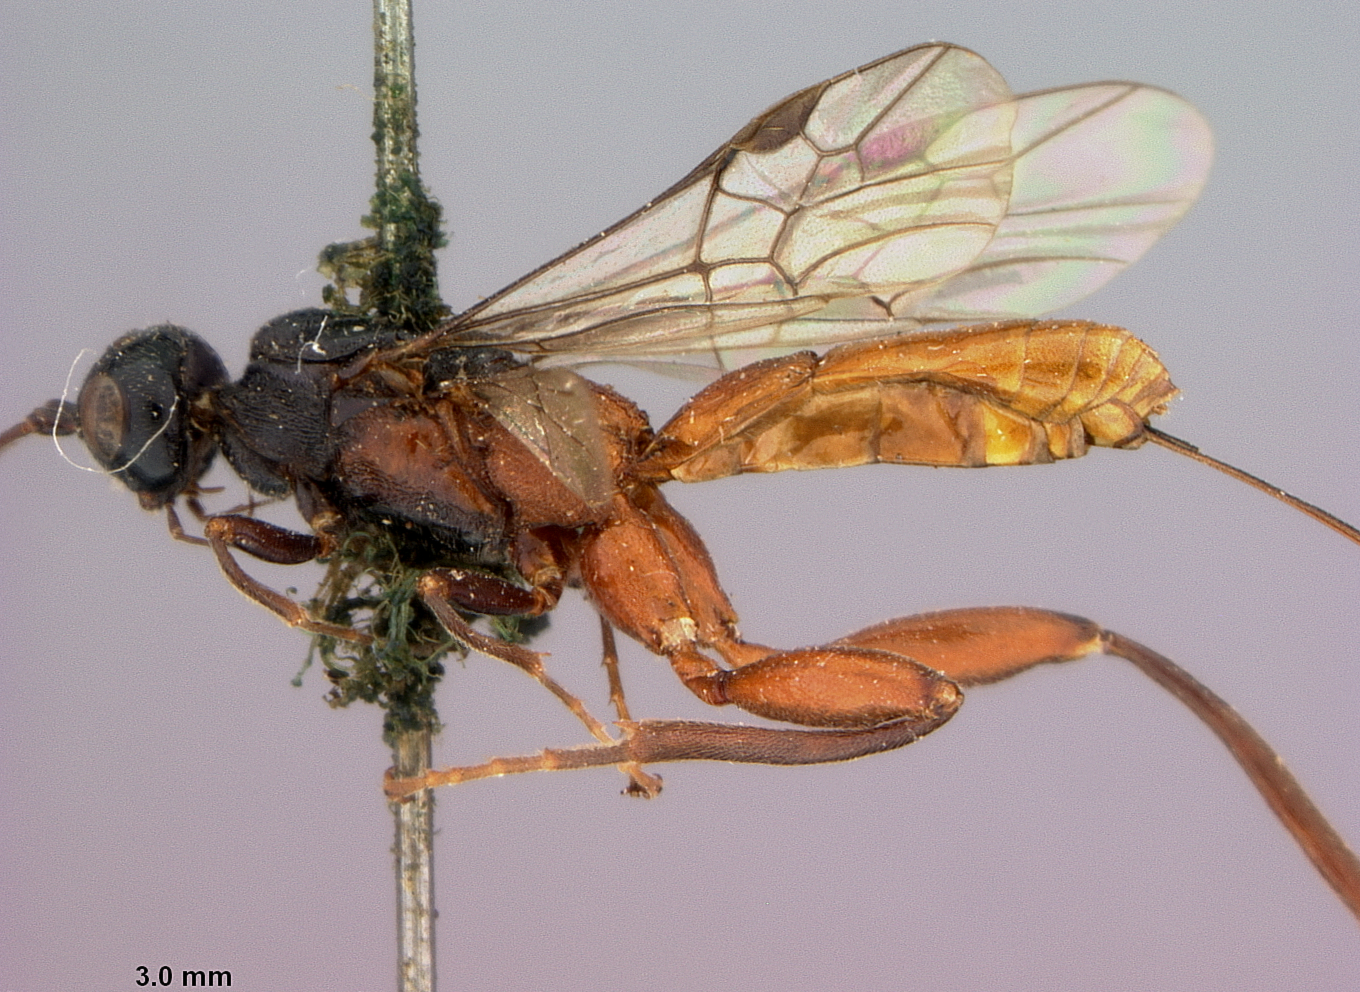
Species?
Helcon texanus
